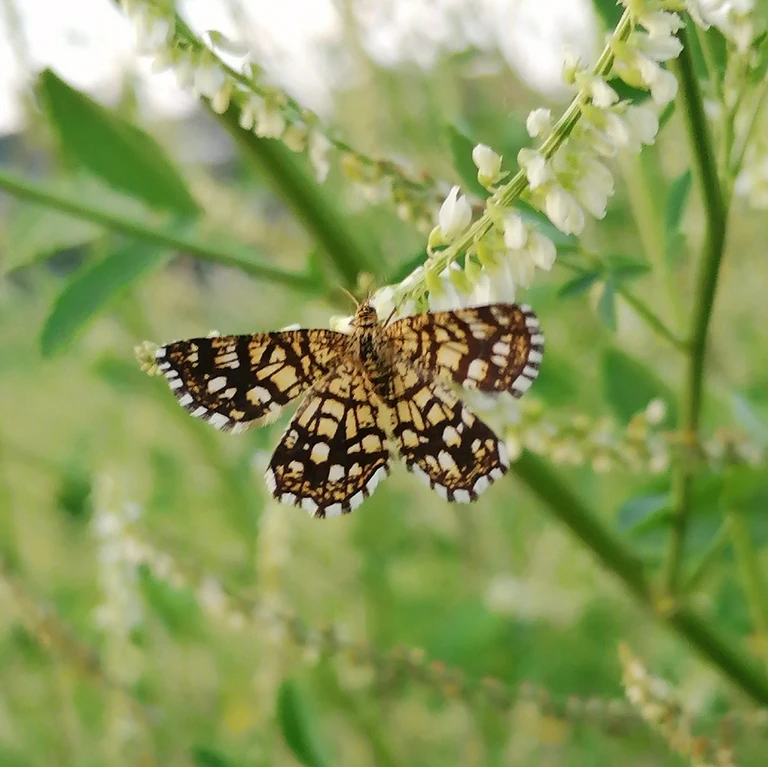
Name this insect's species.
Chiasmia clathrata
